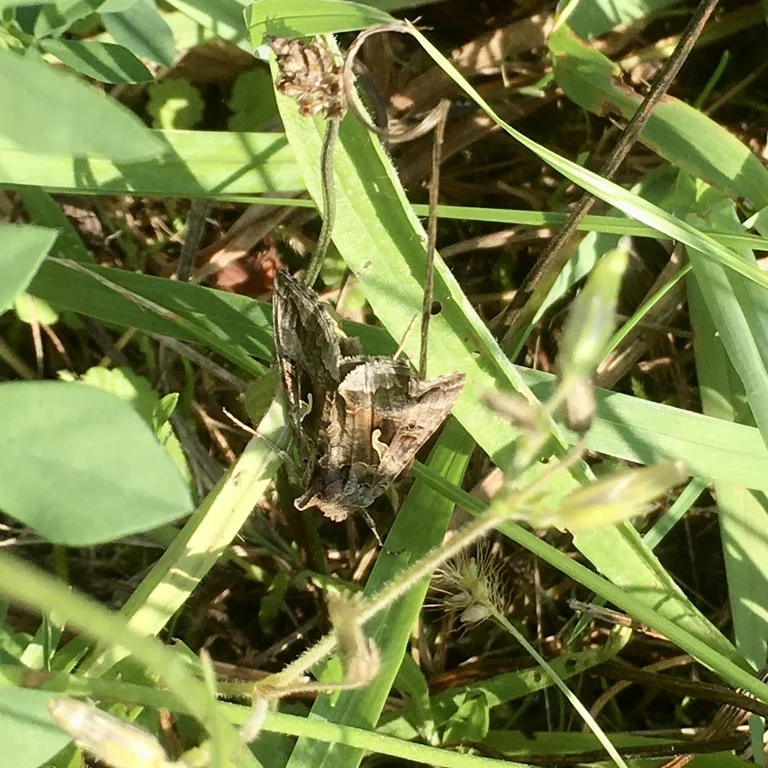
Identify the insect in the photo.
Autographa gamma
